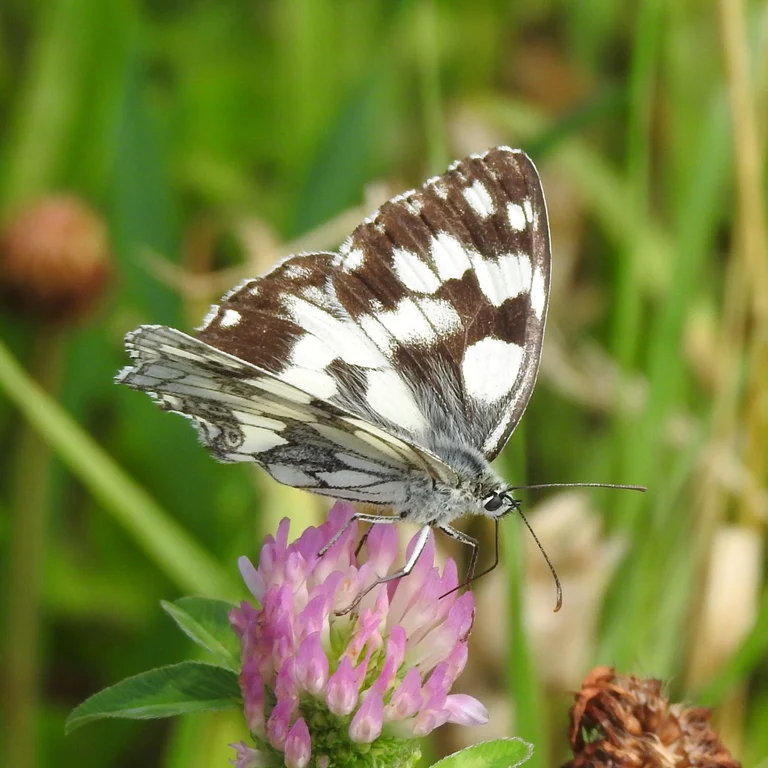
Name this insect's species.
Melanargia galathea
